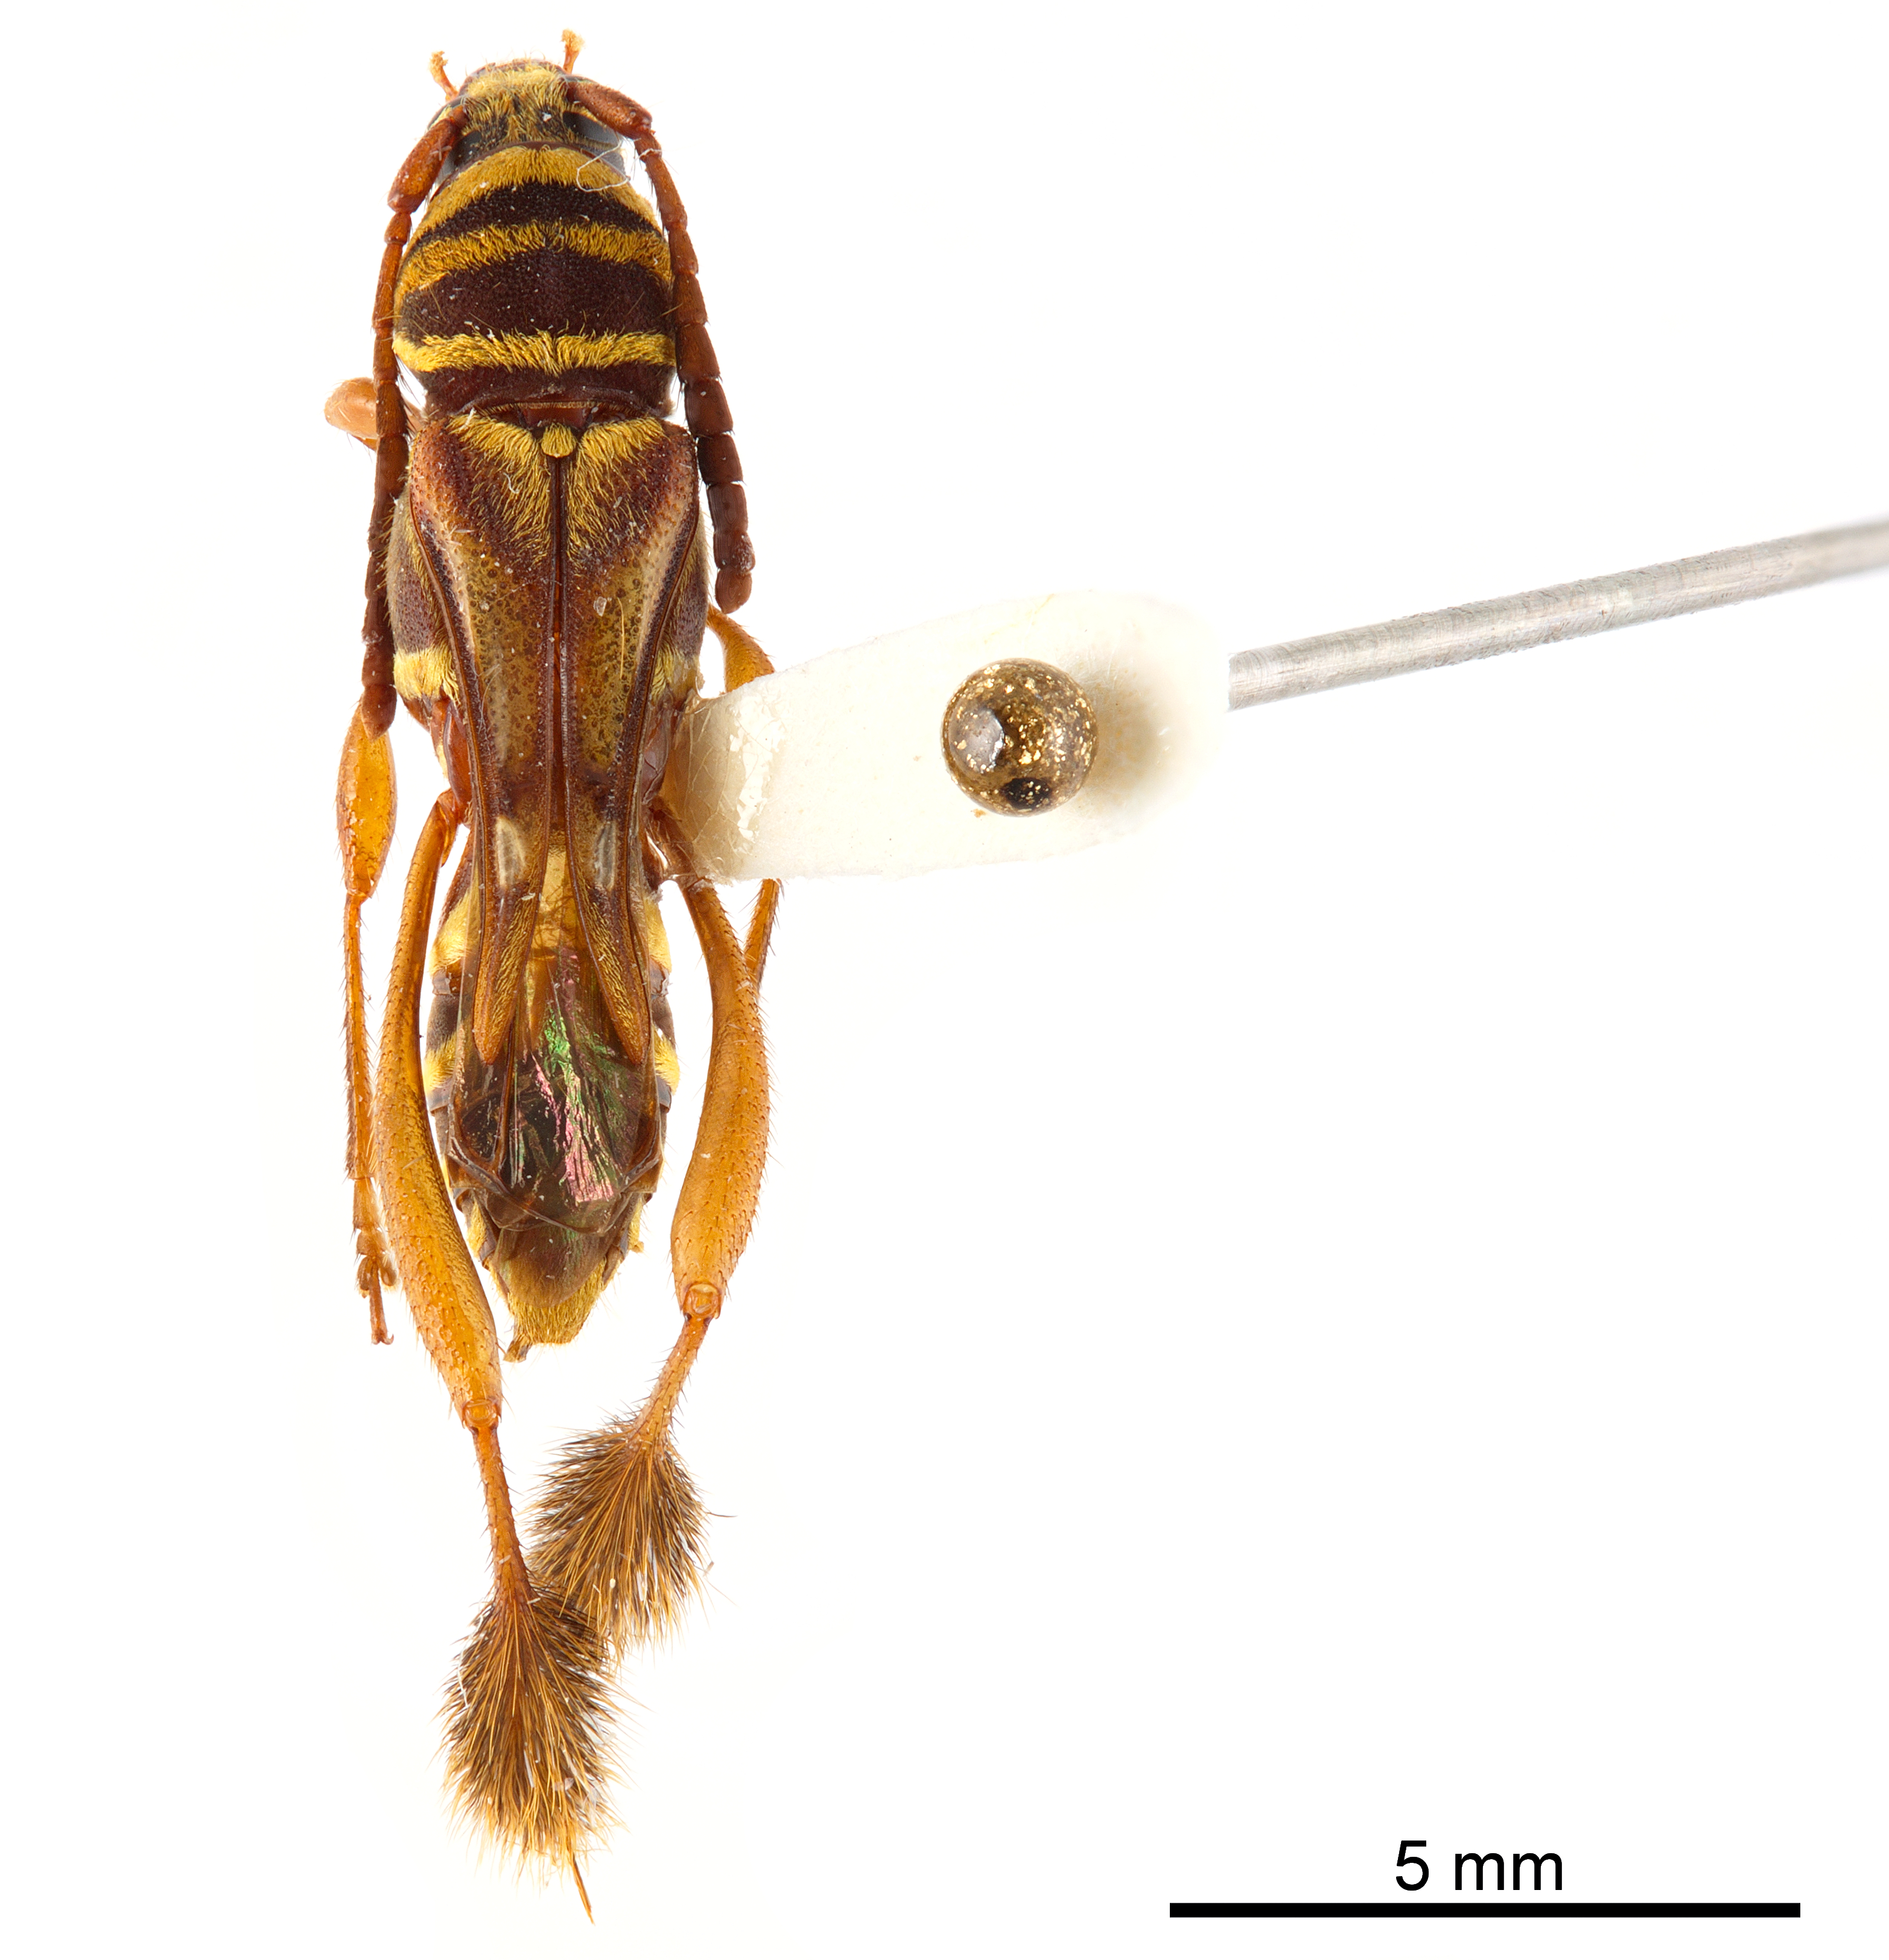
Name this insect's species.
Phespia corinna
